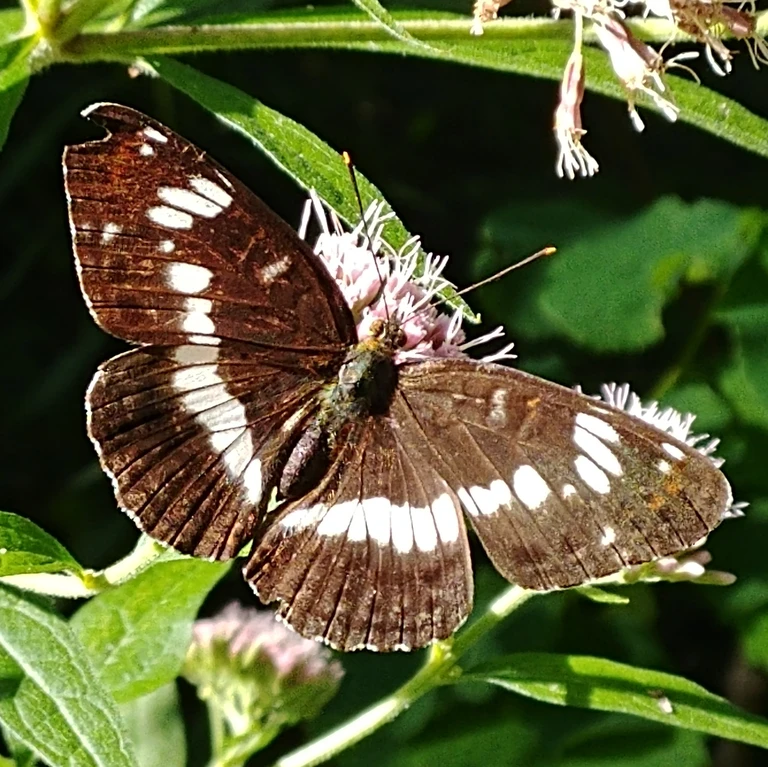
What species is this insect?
Limenitis camilla (also Ladoga camilla)
